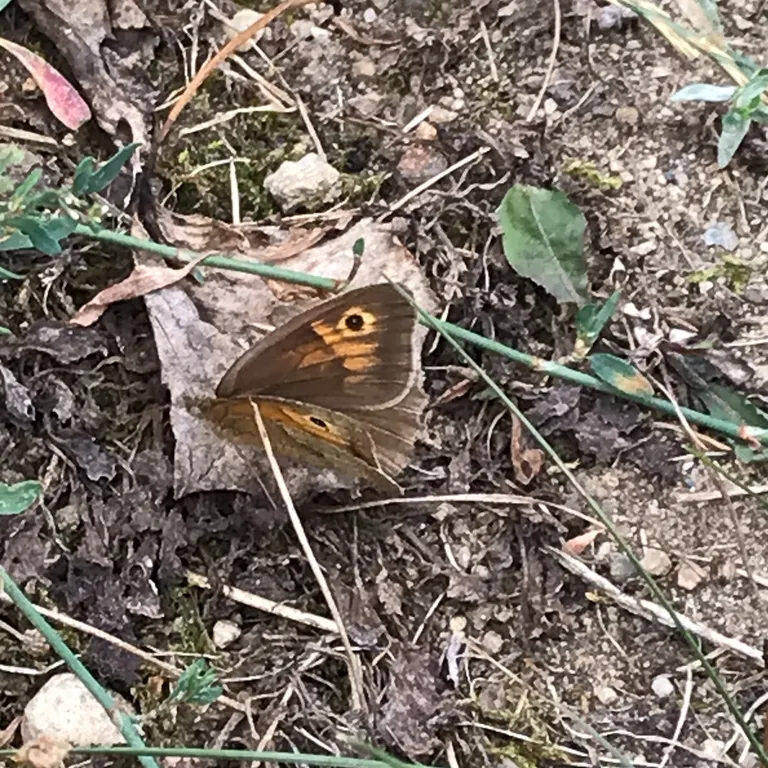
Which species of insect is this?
Maniola jurtina
